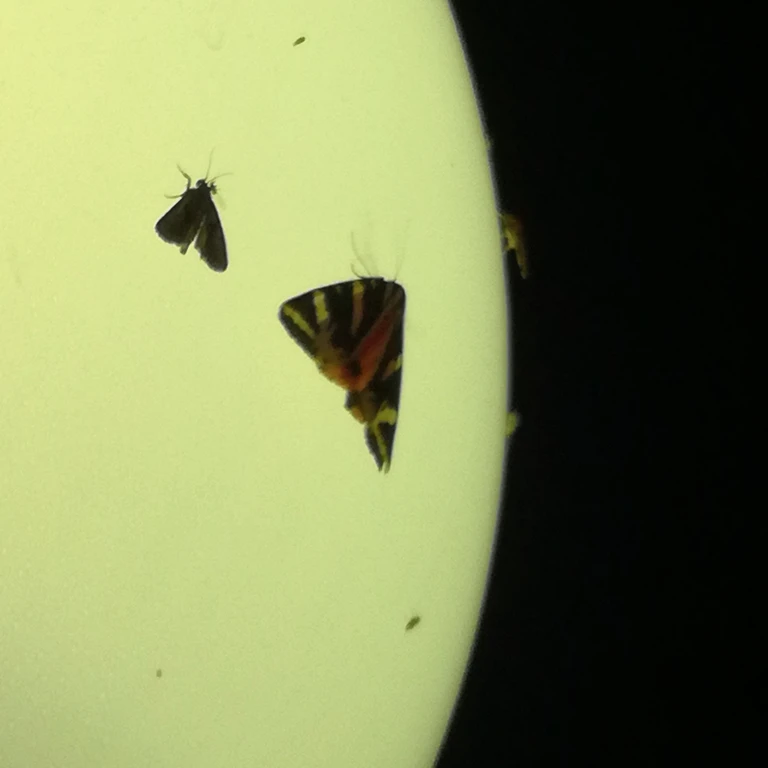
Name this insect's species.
Euplagia quadripunctaria
